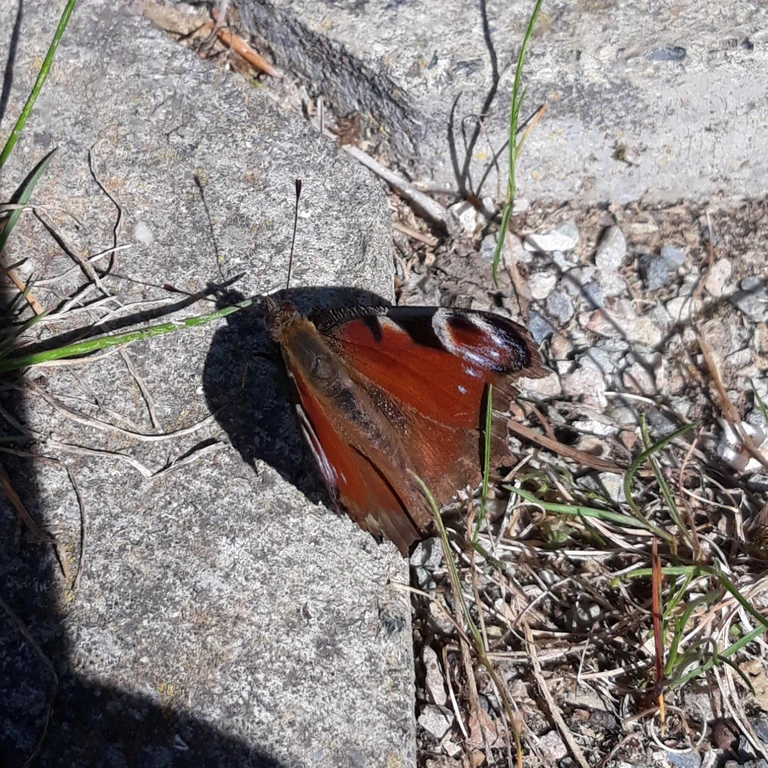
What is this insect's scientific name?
Aglais io
